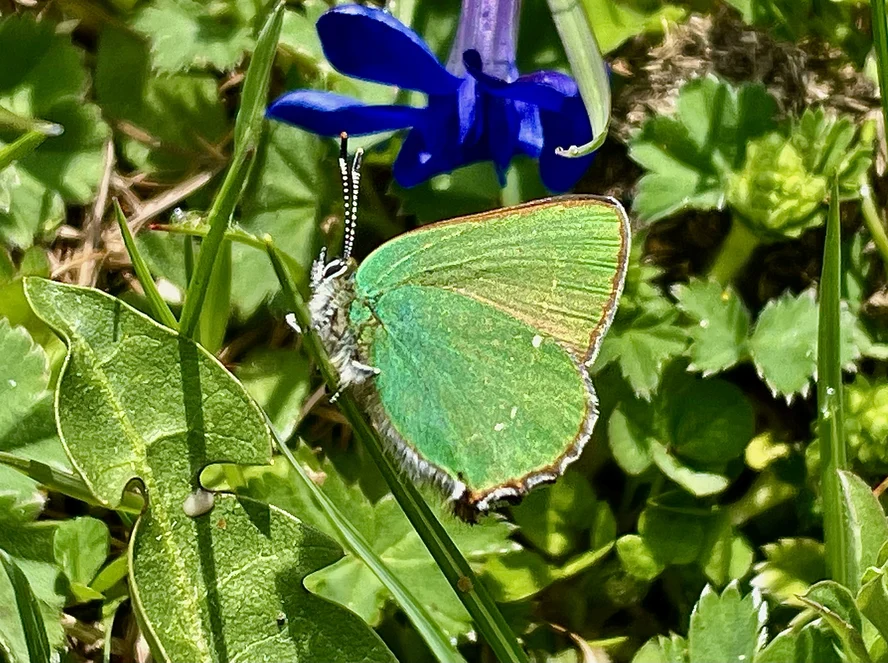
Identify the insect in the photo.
Callophrys rubi
